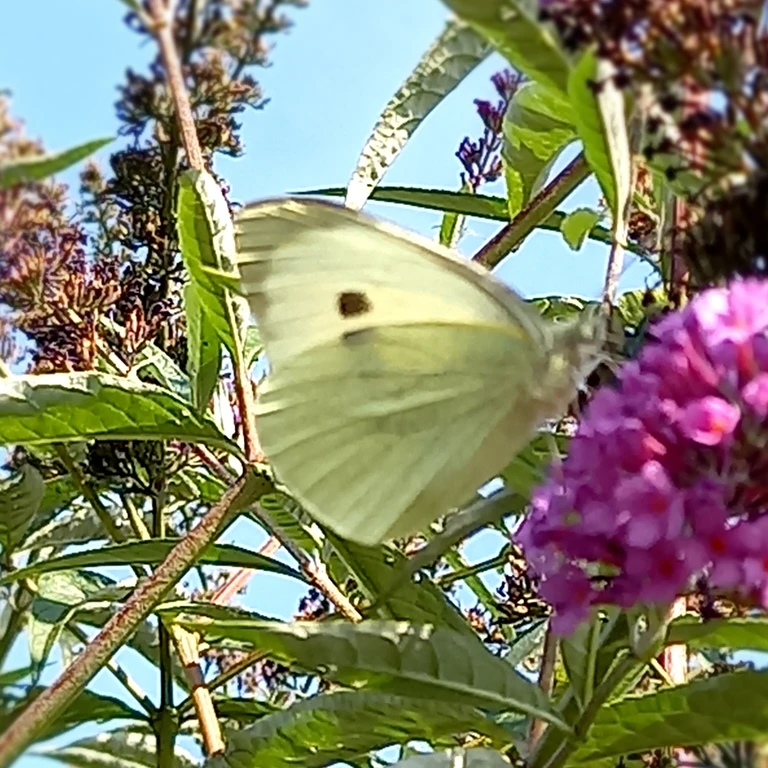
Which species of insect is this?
Pieris brassicae
